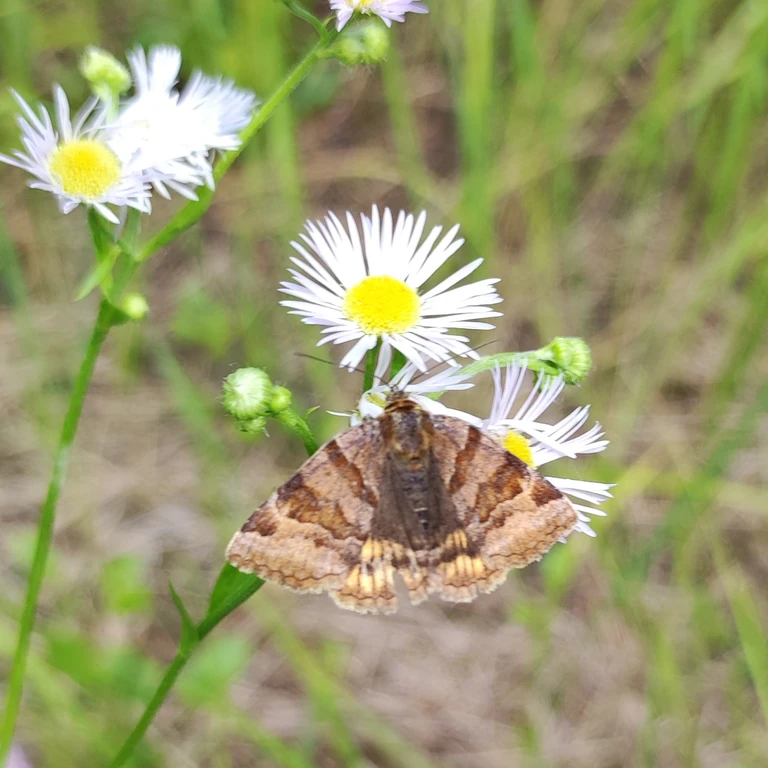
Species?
Euclidia glyphica
